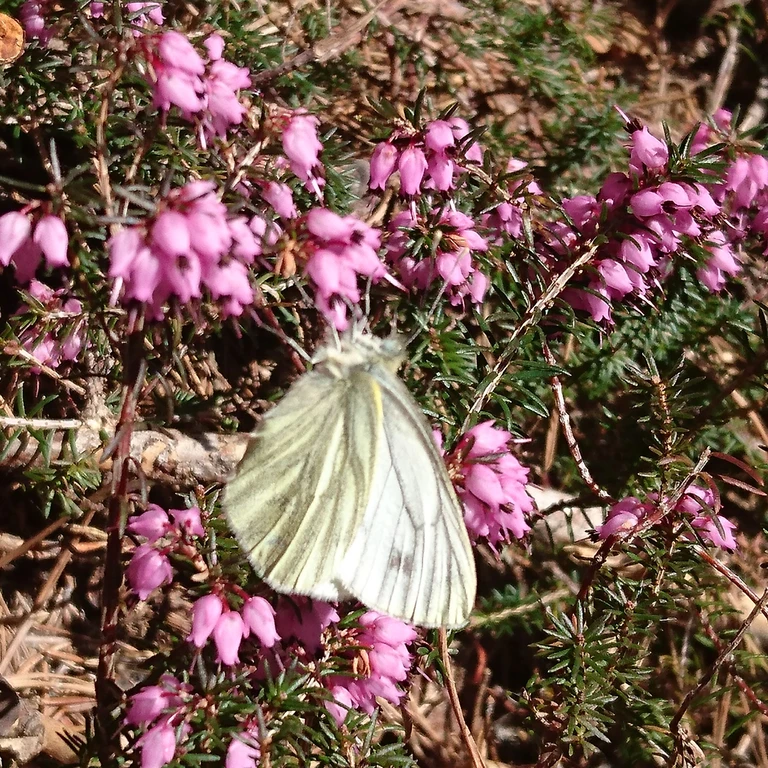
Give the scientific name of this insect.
Pieris napi
